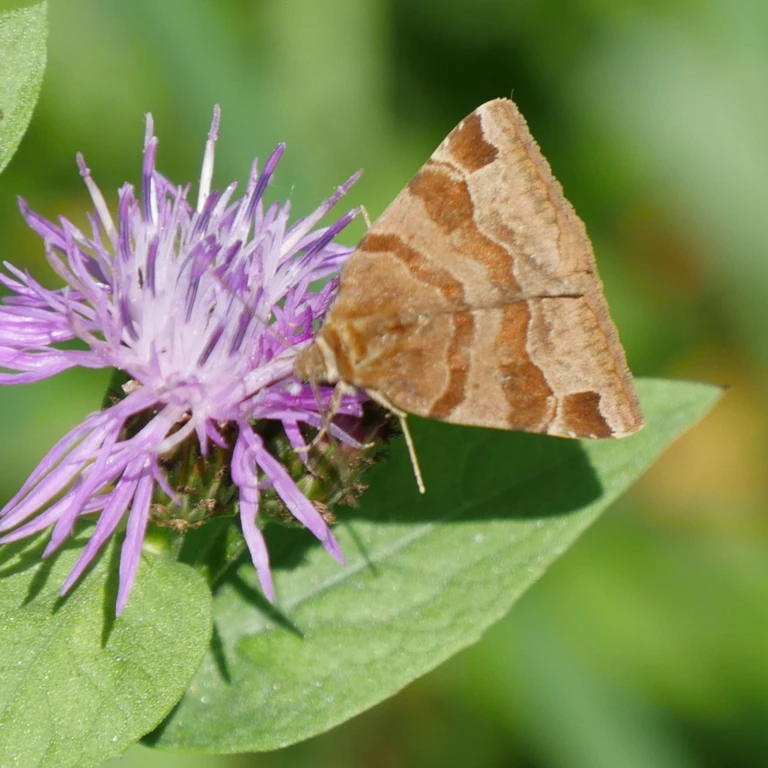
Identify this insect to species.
Euclidia glyphica
